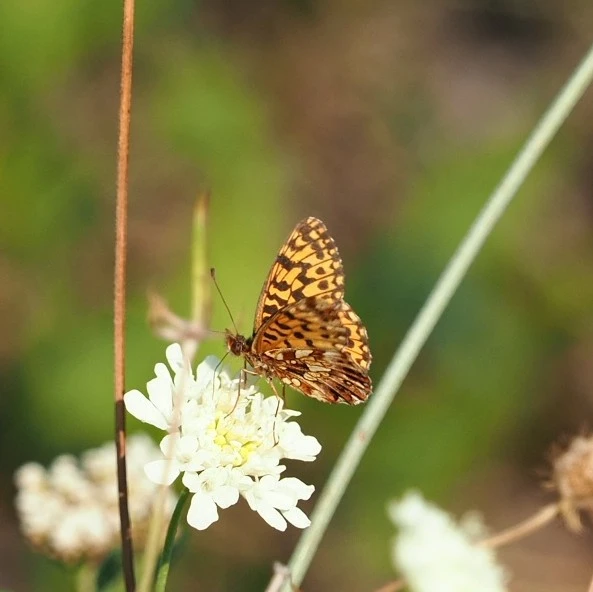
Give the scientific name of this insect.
Boloria dia
